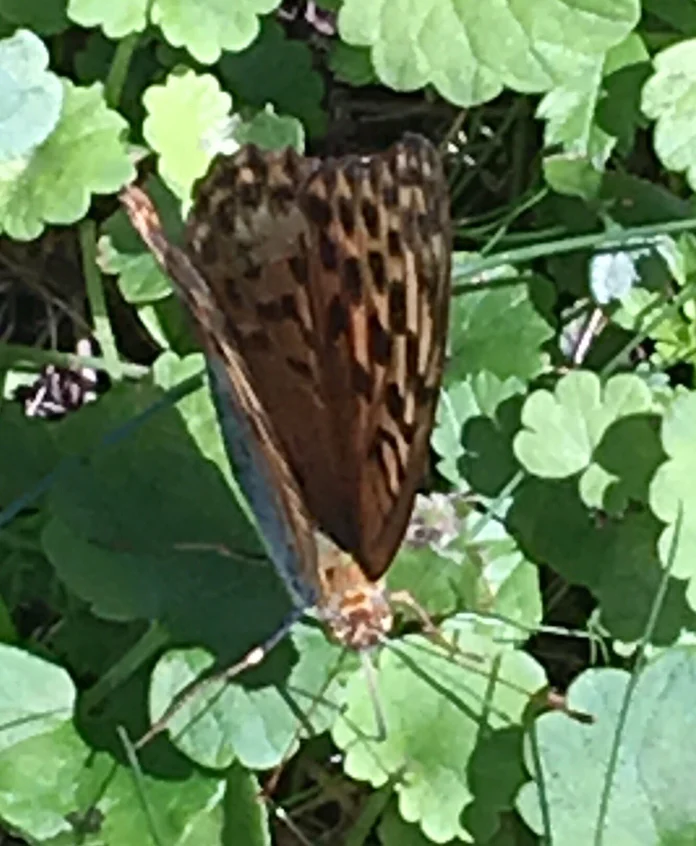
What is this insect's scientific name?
Argynnis paphia
